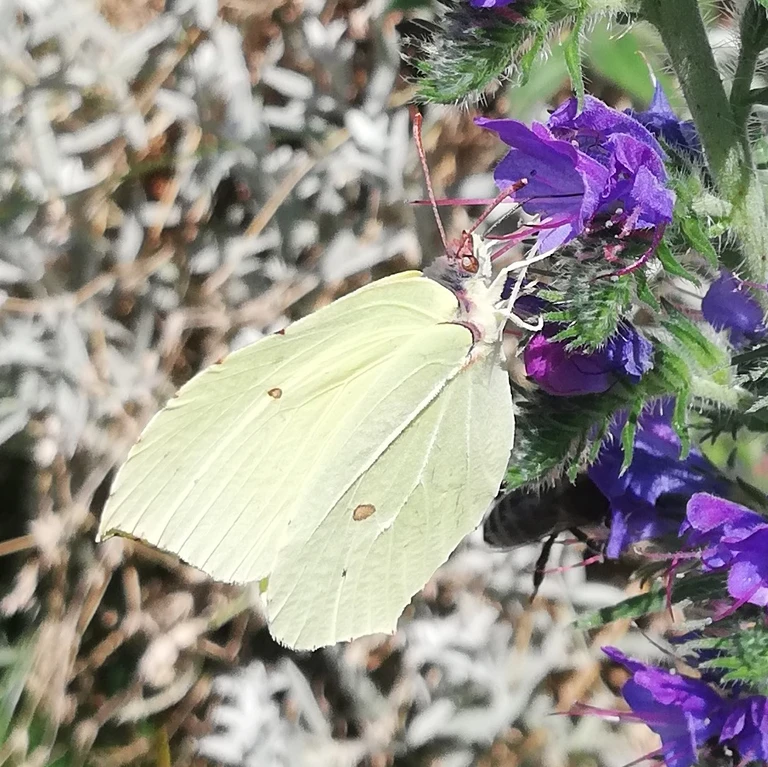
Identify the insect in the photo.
Gonepteryx rhamni
